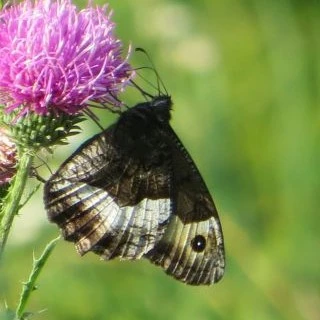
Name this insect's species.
Hipparchia alcyone
